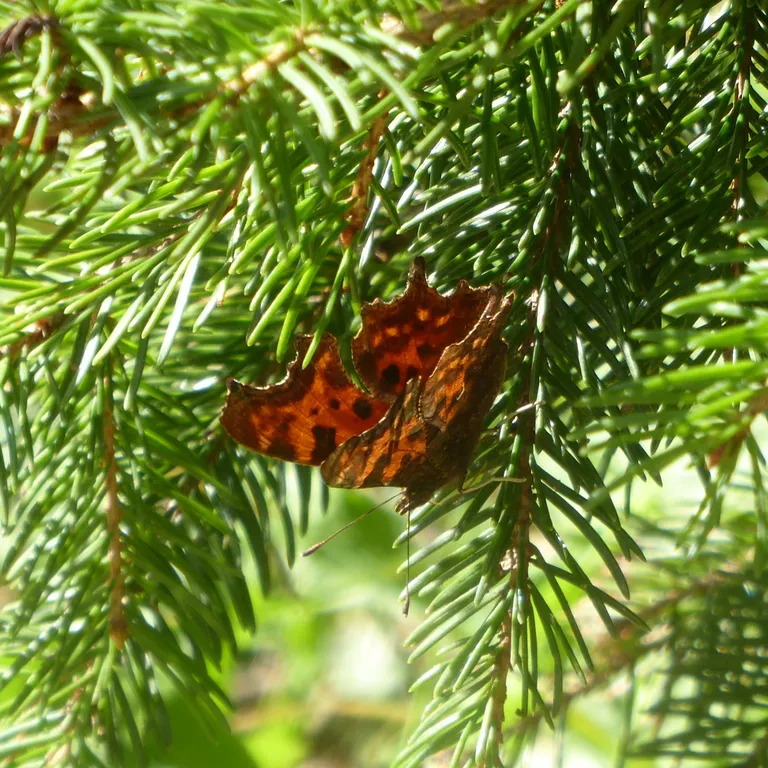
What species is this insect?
Polygonia c-album
